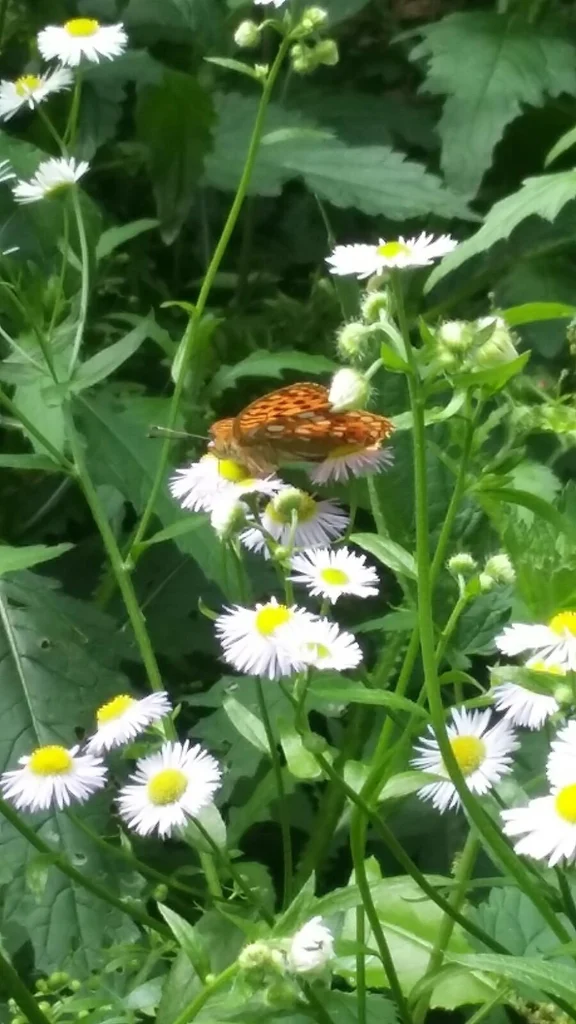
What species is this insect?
Fabriciana adippe
